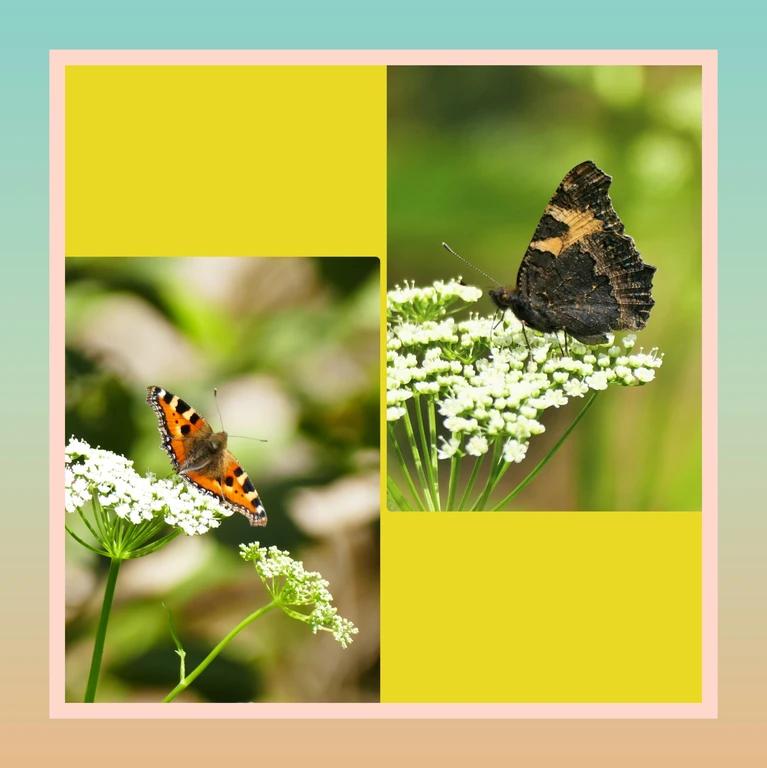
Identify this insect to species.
Aglais urticae
